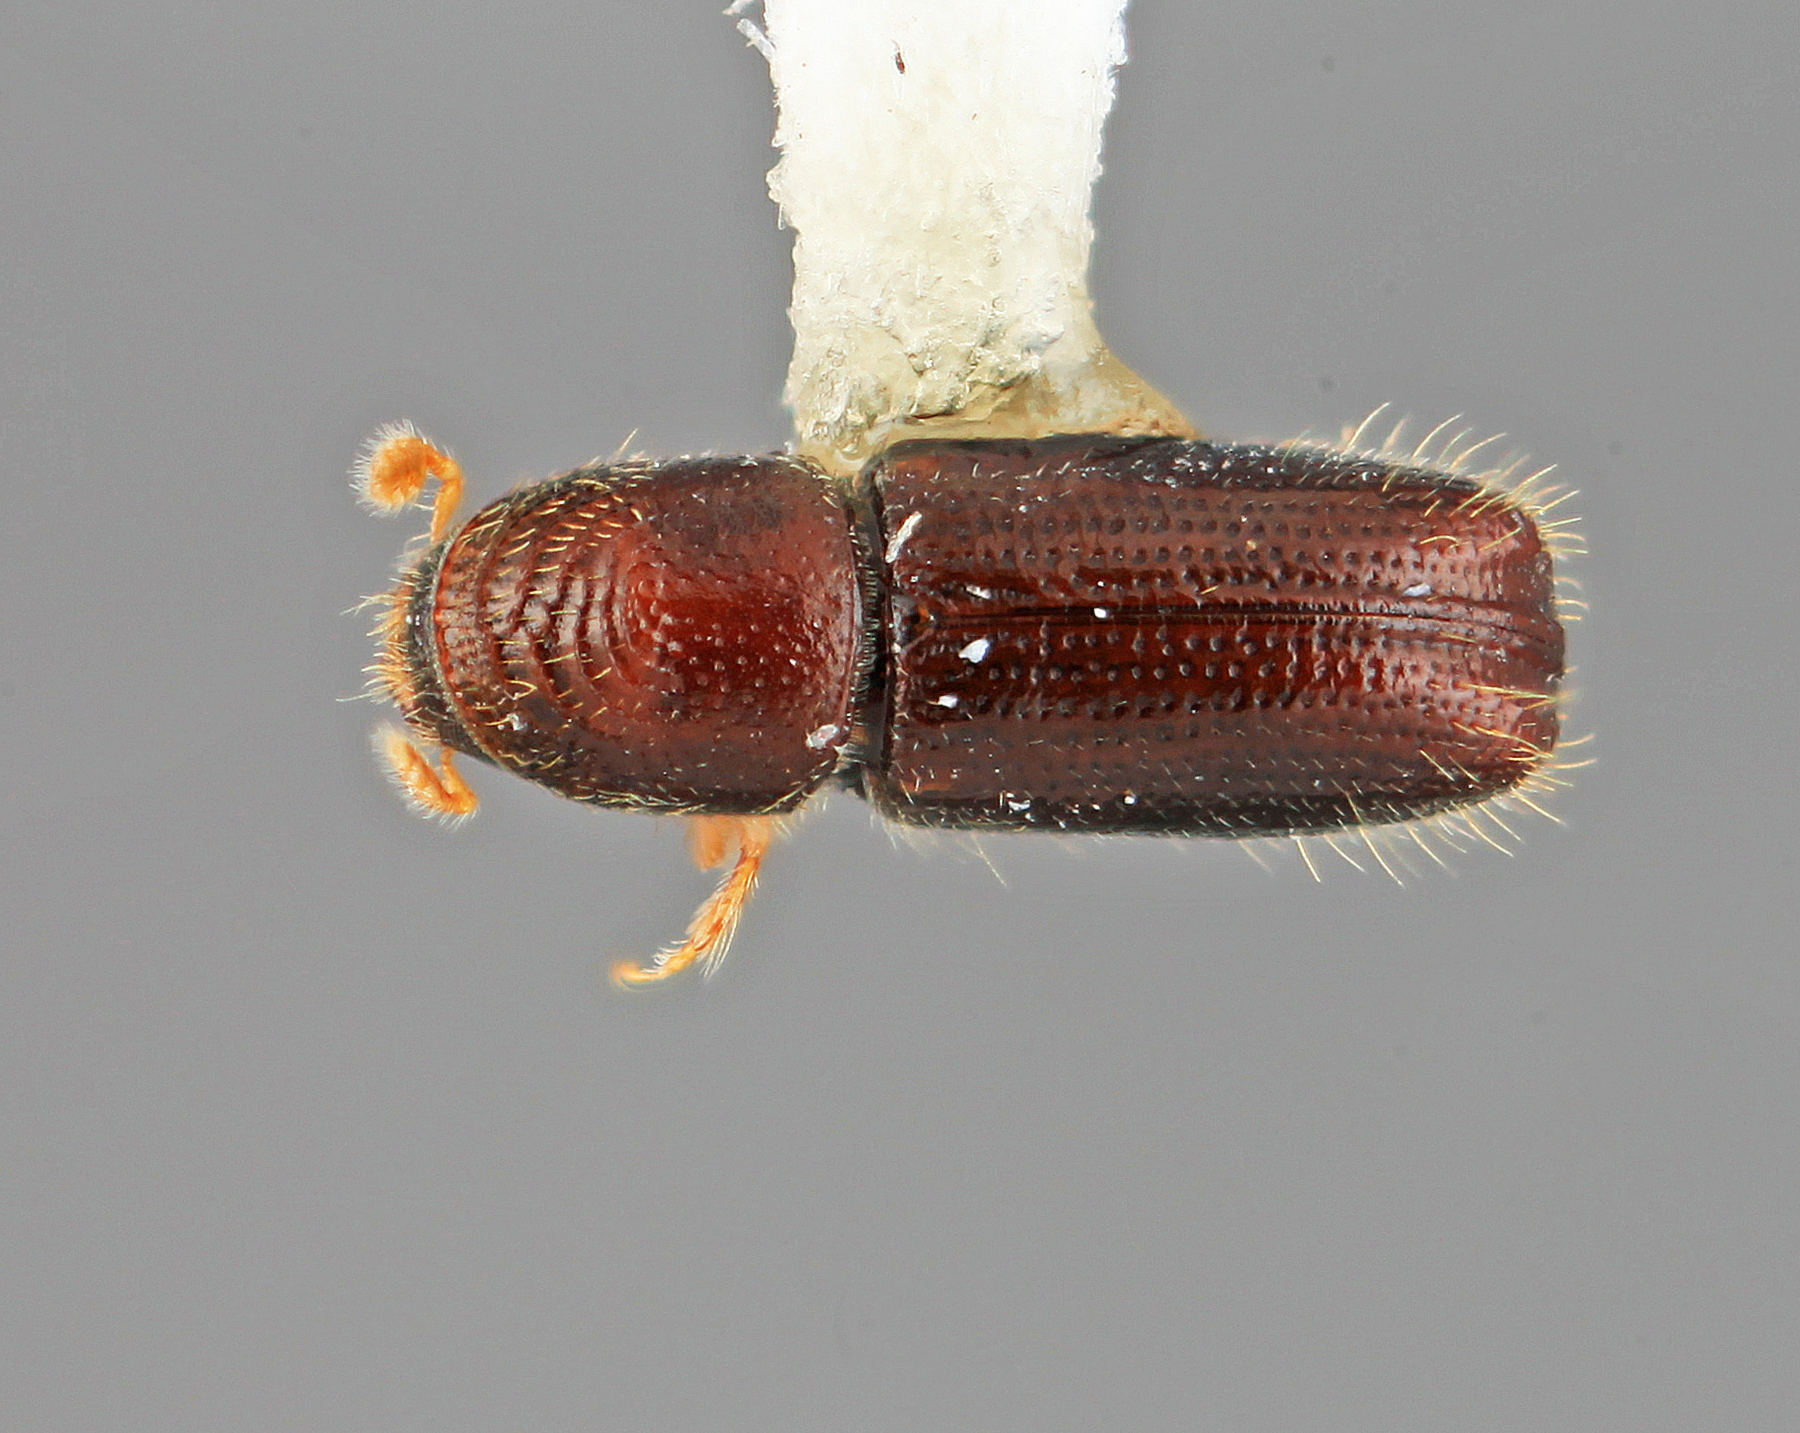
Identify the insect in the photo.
Pityophthorus moritzi
